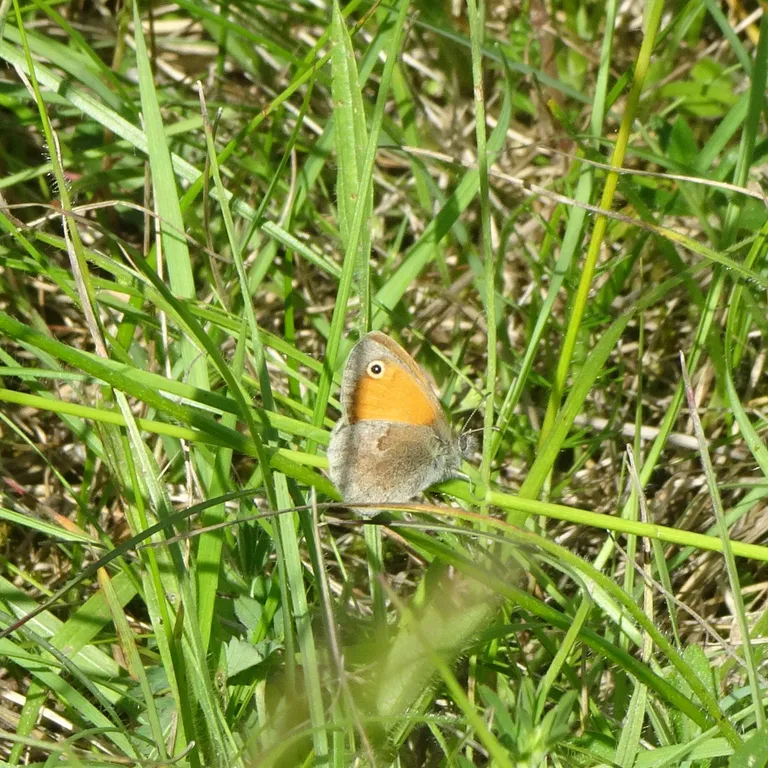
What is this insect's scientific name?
Coenonympha pamphilus
